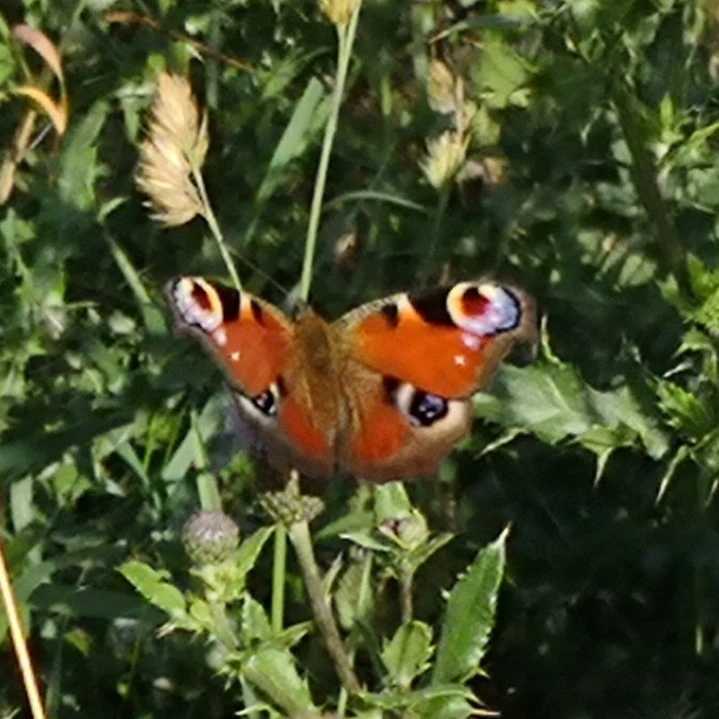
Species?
Aglais io
